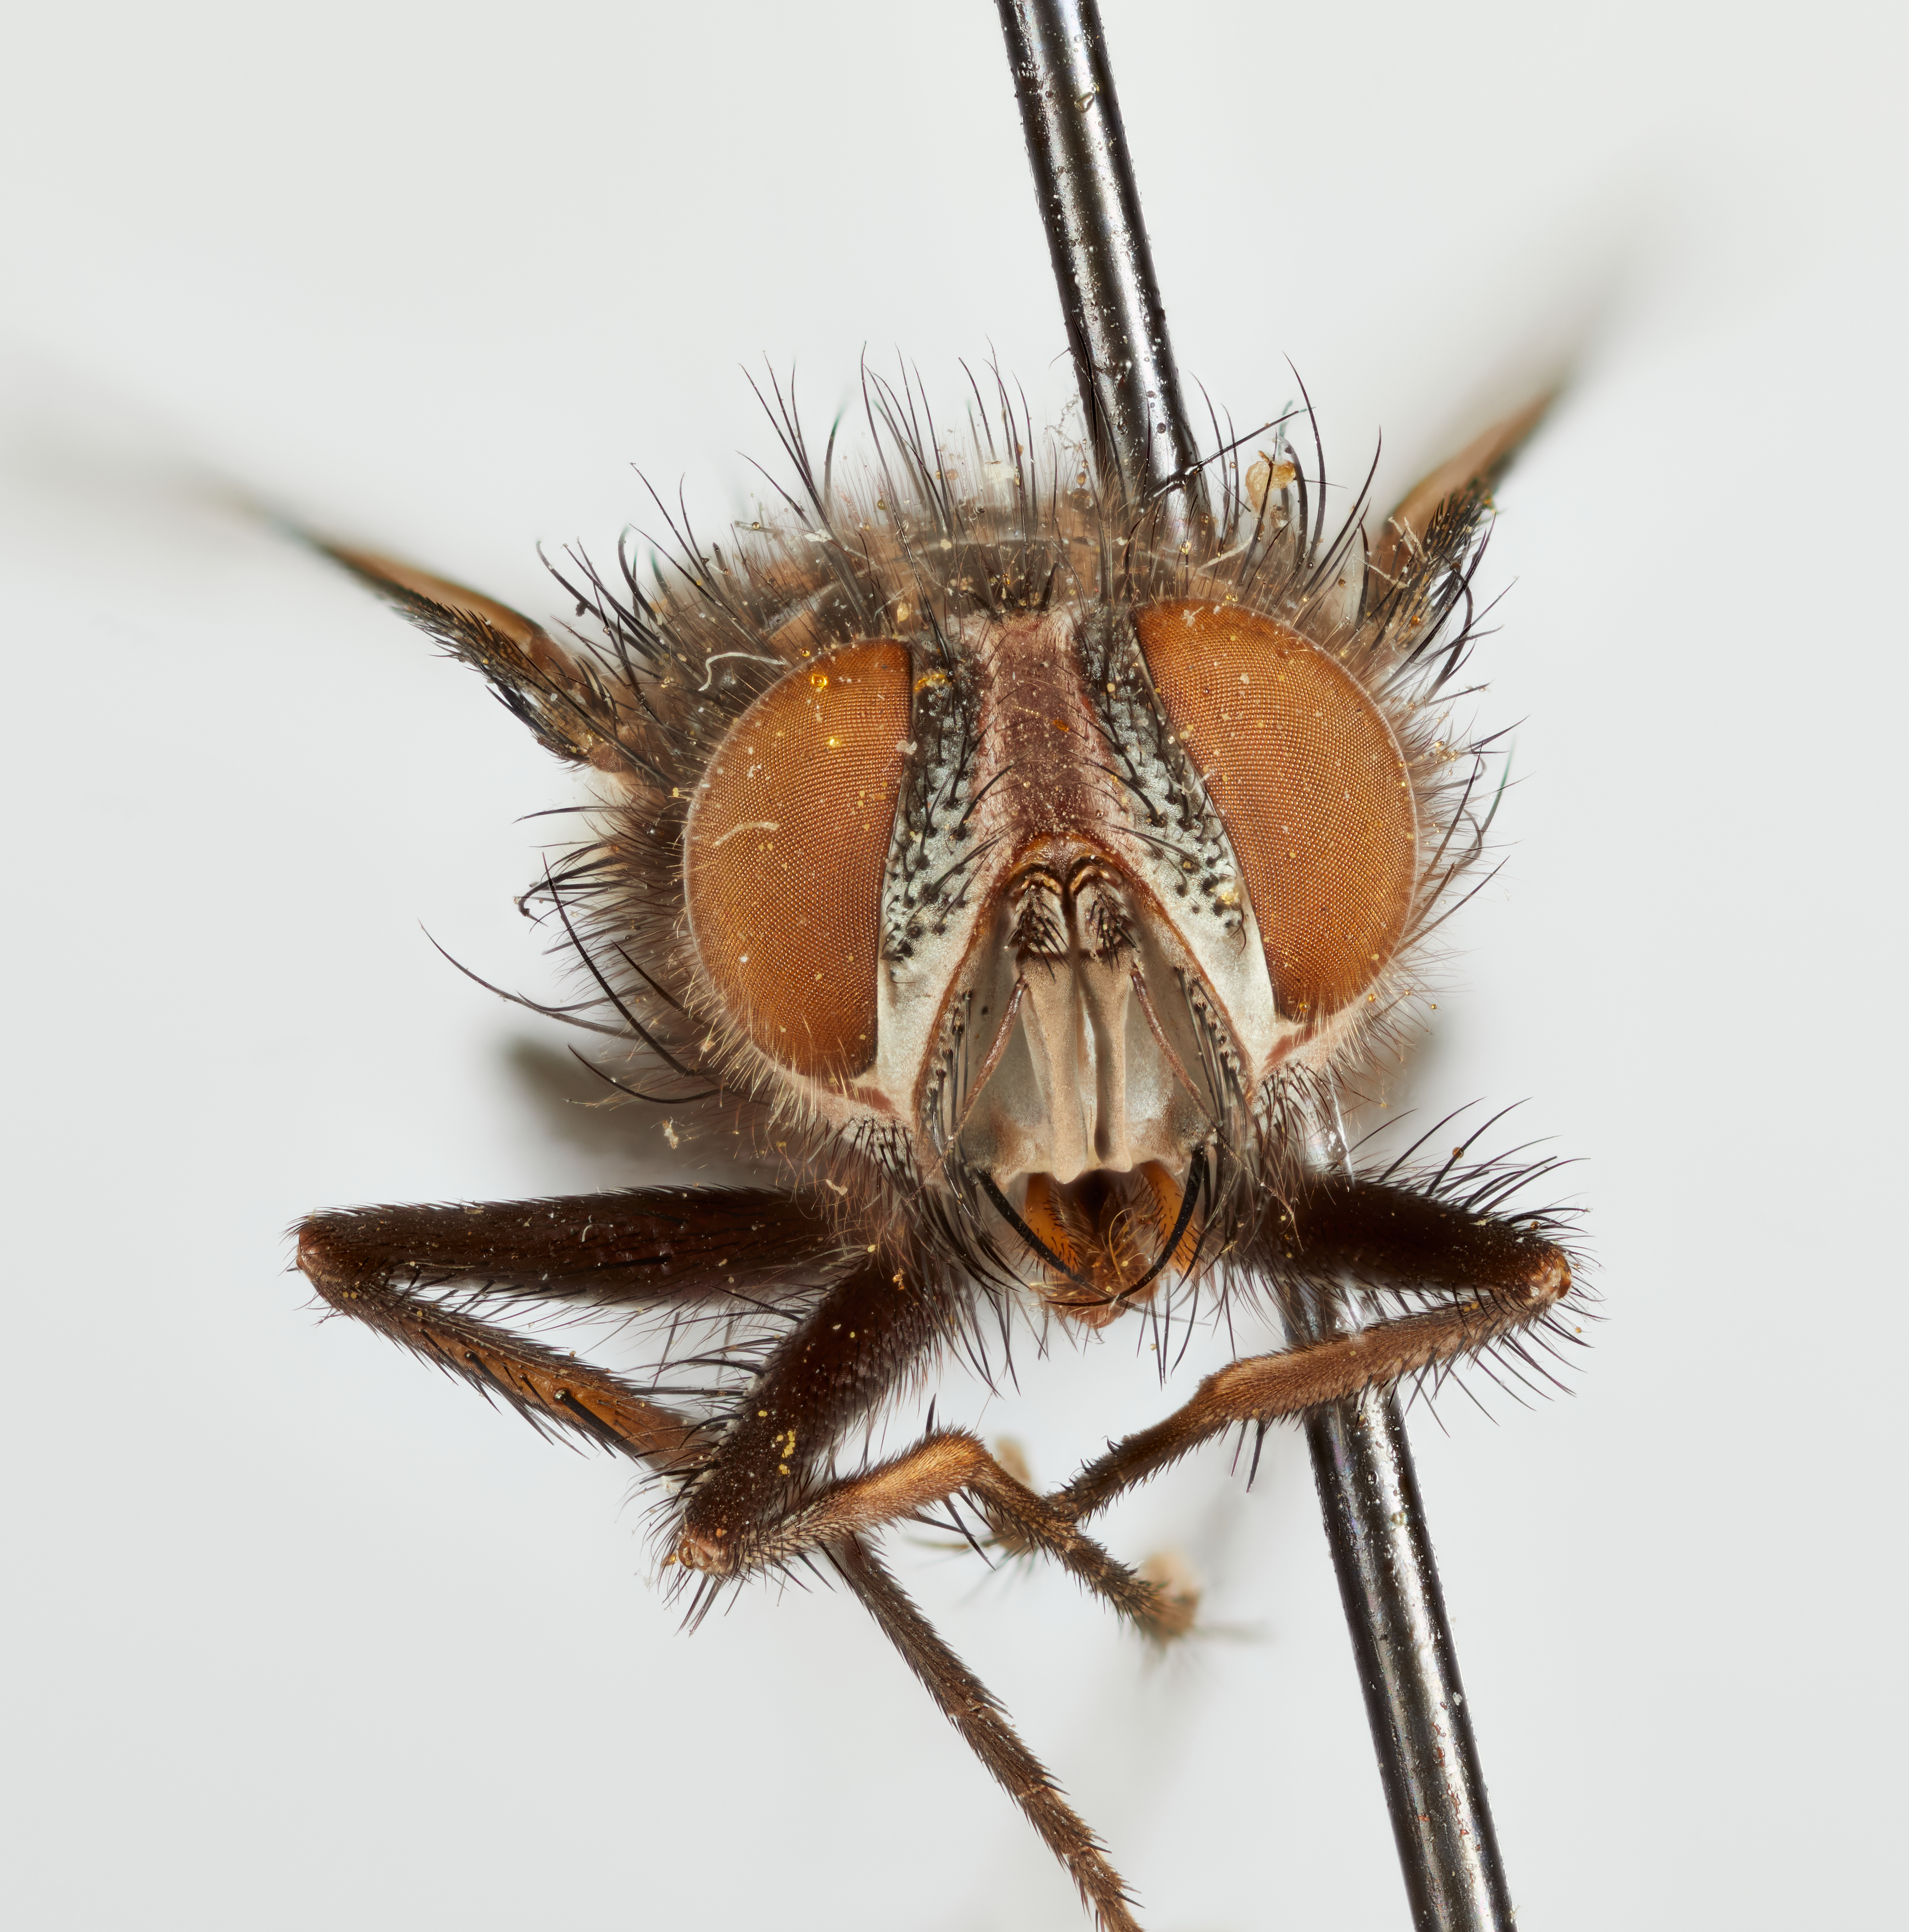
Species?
Phorocera pluriseriata
